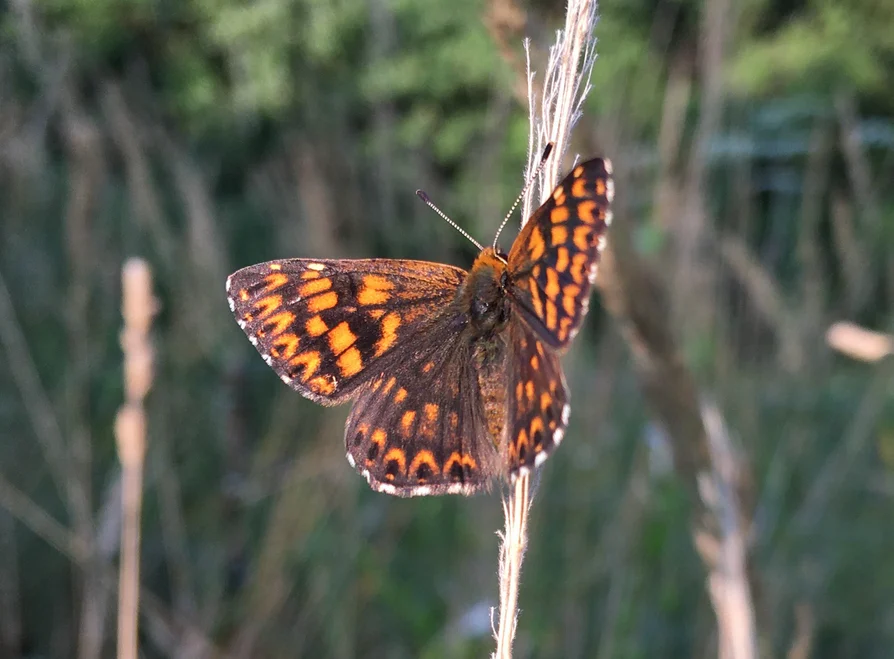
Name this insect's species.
Hamearis lucina
